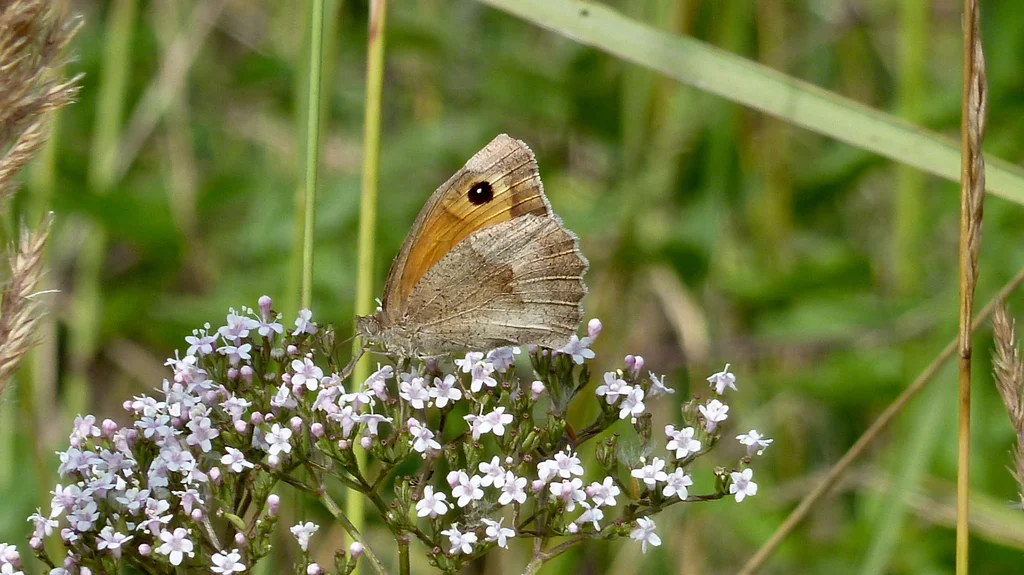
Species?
Maniola jurtina
